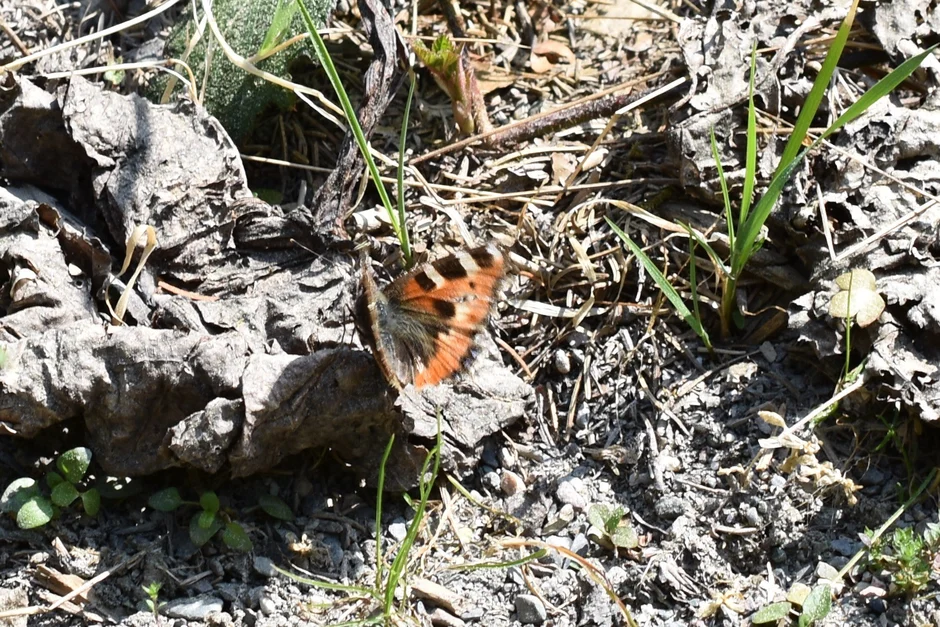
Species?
Aglais urticae
